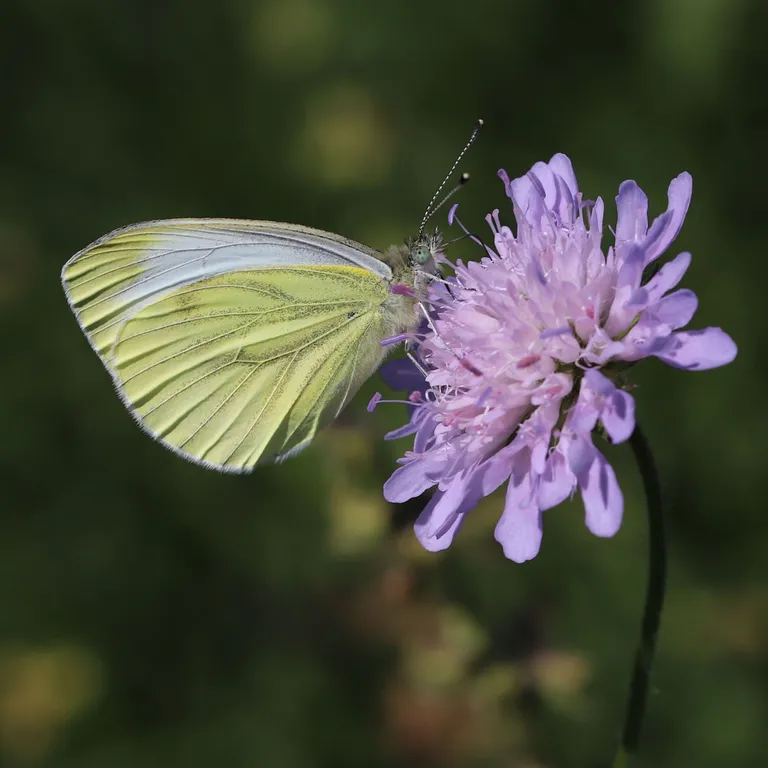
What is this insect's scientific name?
Pieris napi
